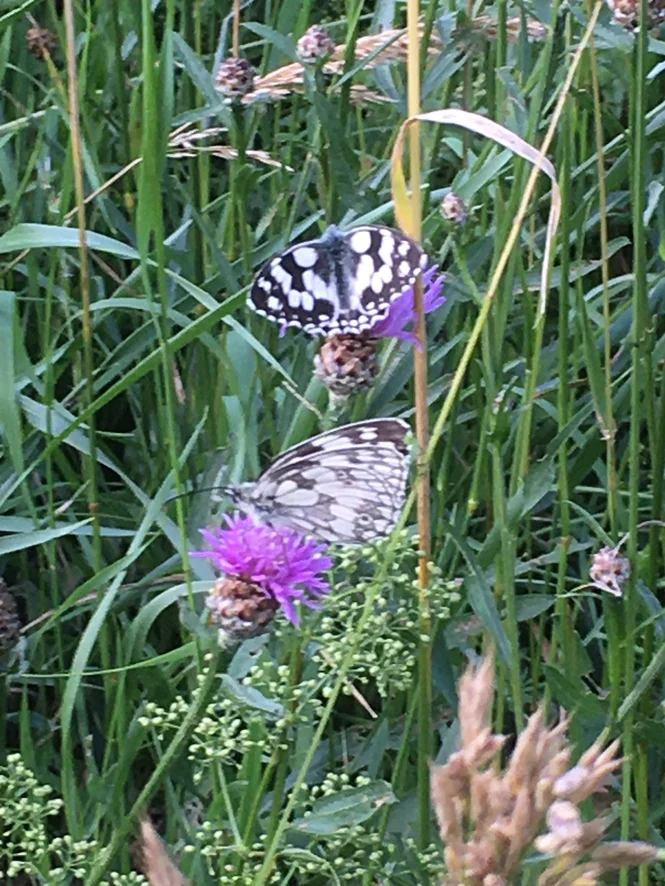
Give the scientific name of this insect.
Melanargia galathea
